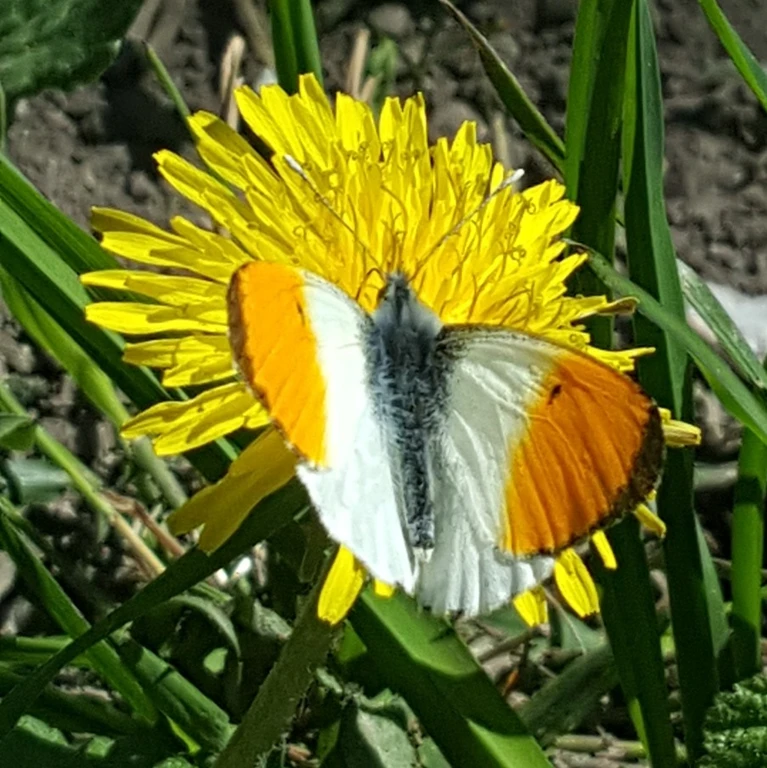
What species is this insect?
Anthocharis cardamines
